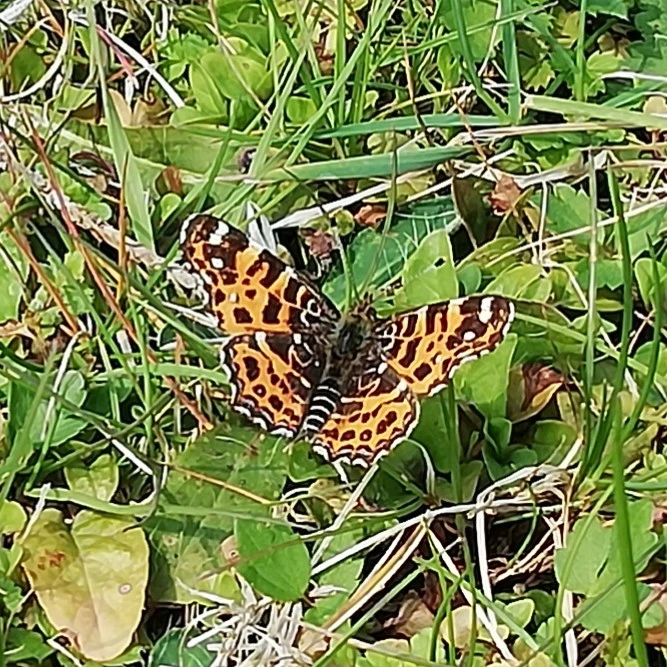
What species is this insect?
Araschnia levana
